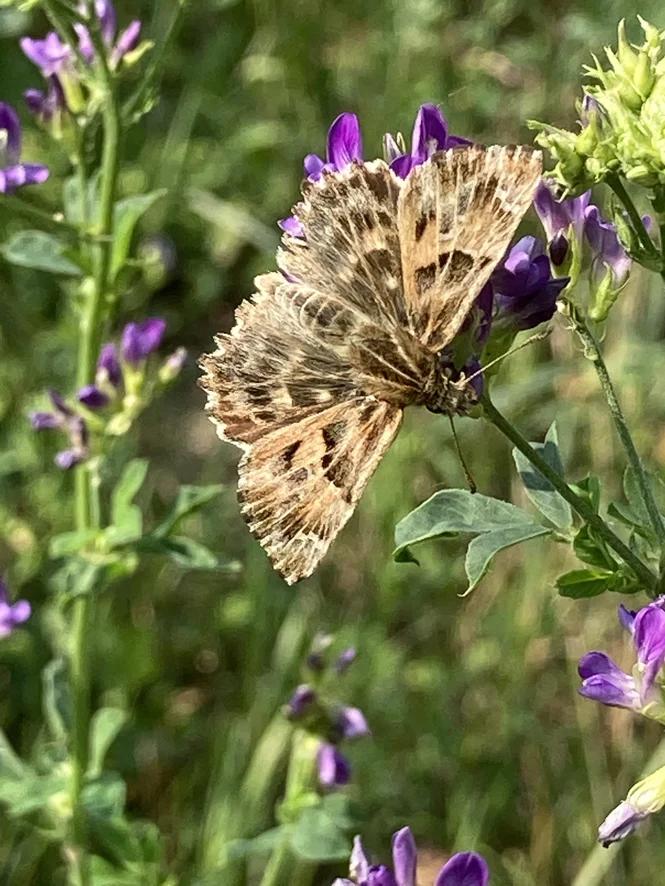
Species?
Carcharodus alceae
